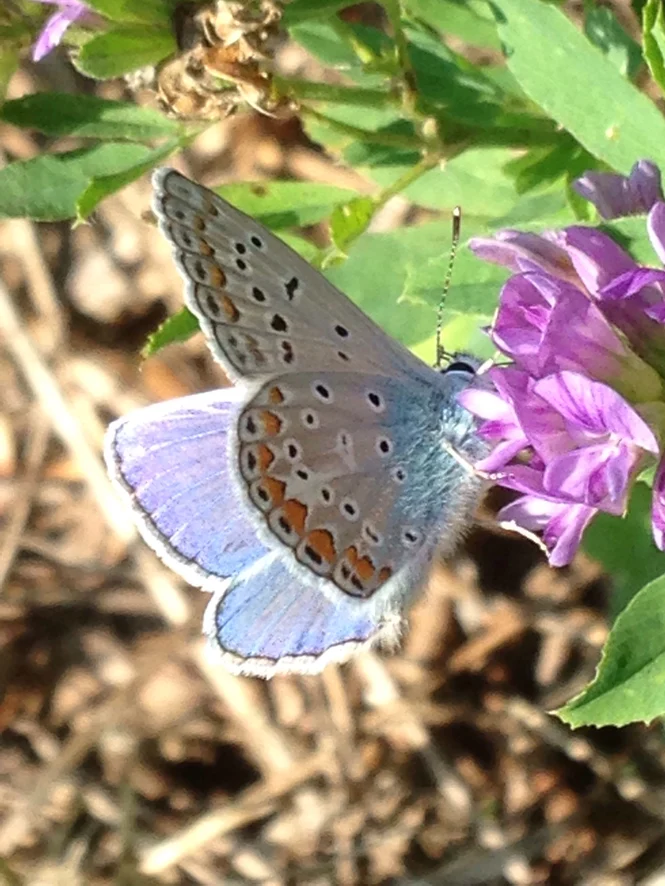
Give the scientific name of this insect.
Polyommatus icarus
